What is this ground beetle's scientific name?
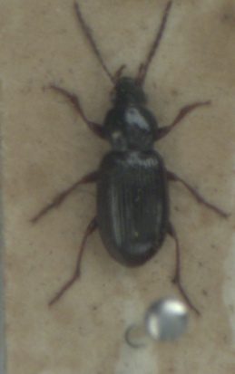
Pterostichus strenuus
